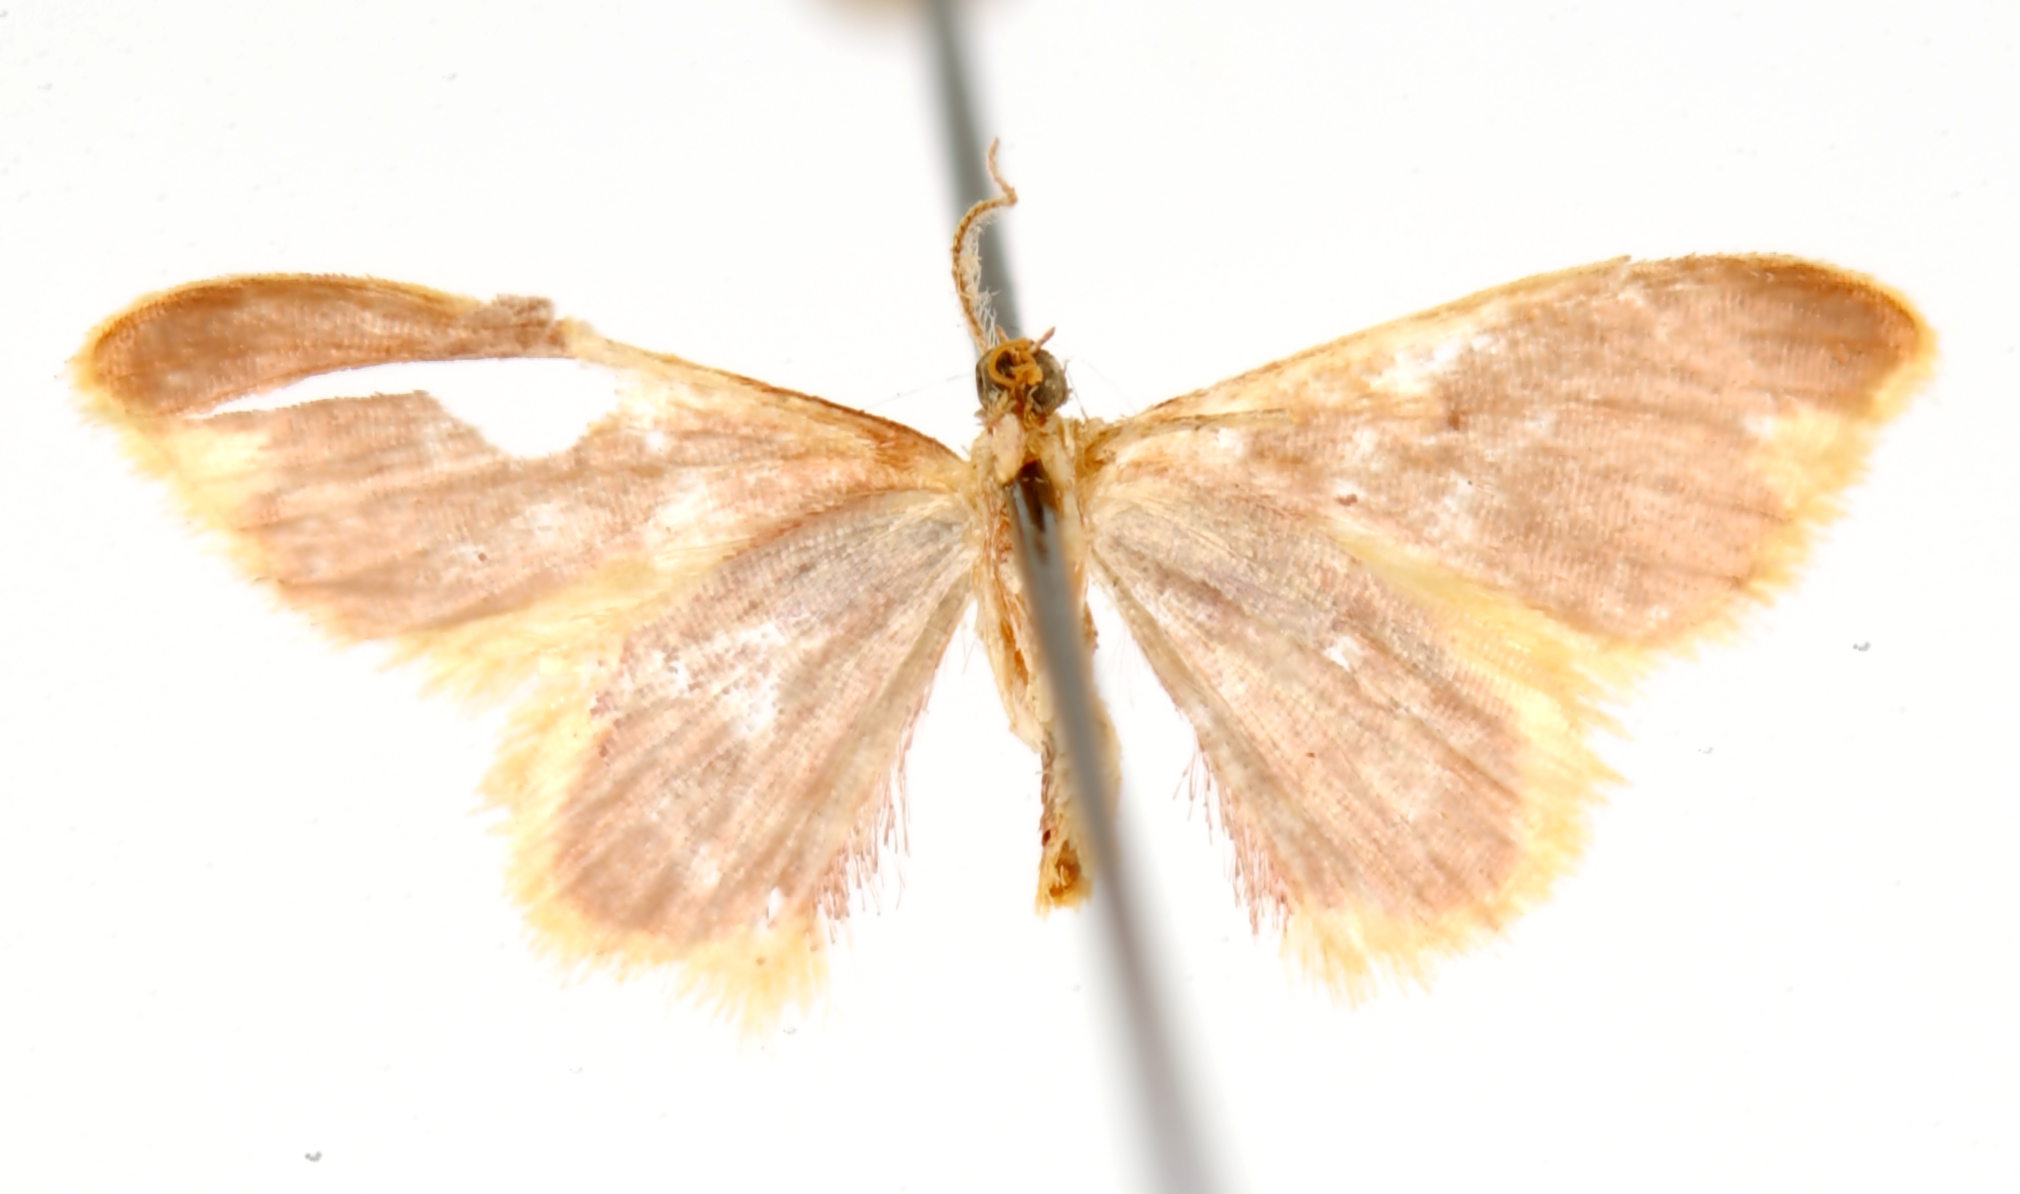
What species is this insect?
Ptychopoda flavimorsa
